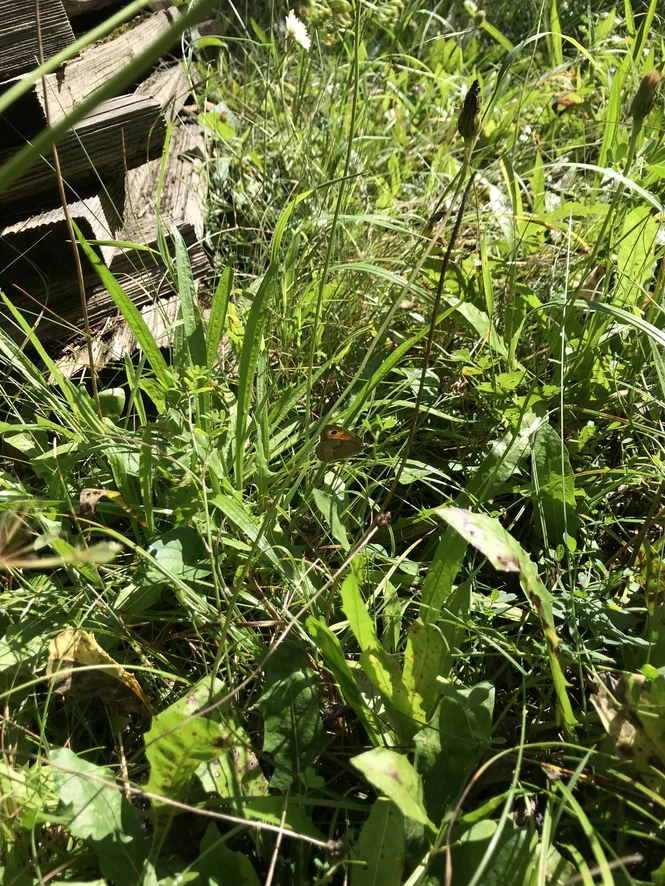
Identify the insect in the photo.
Maniola jurtina
